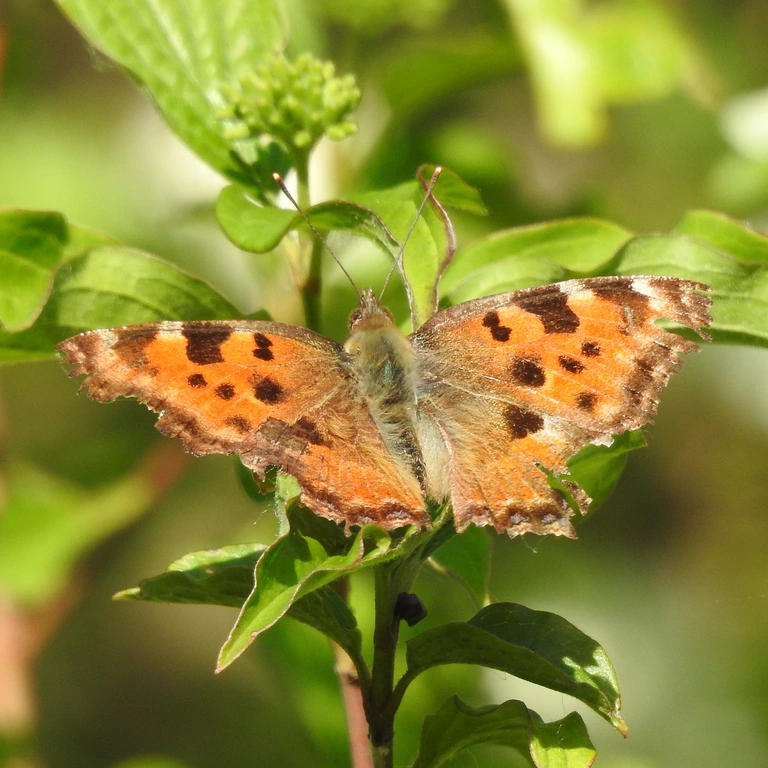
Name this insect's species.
Nymphalis polychloros
